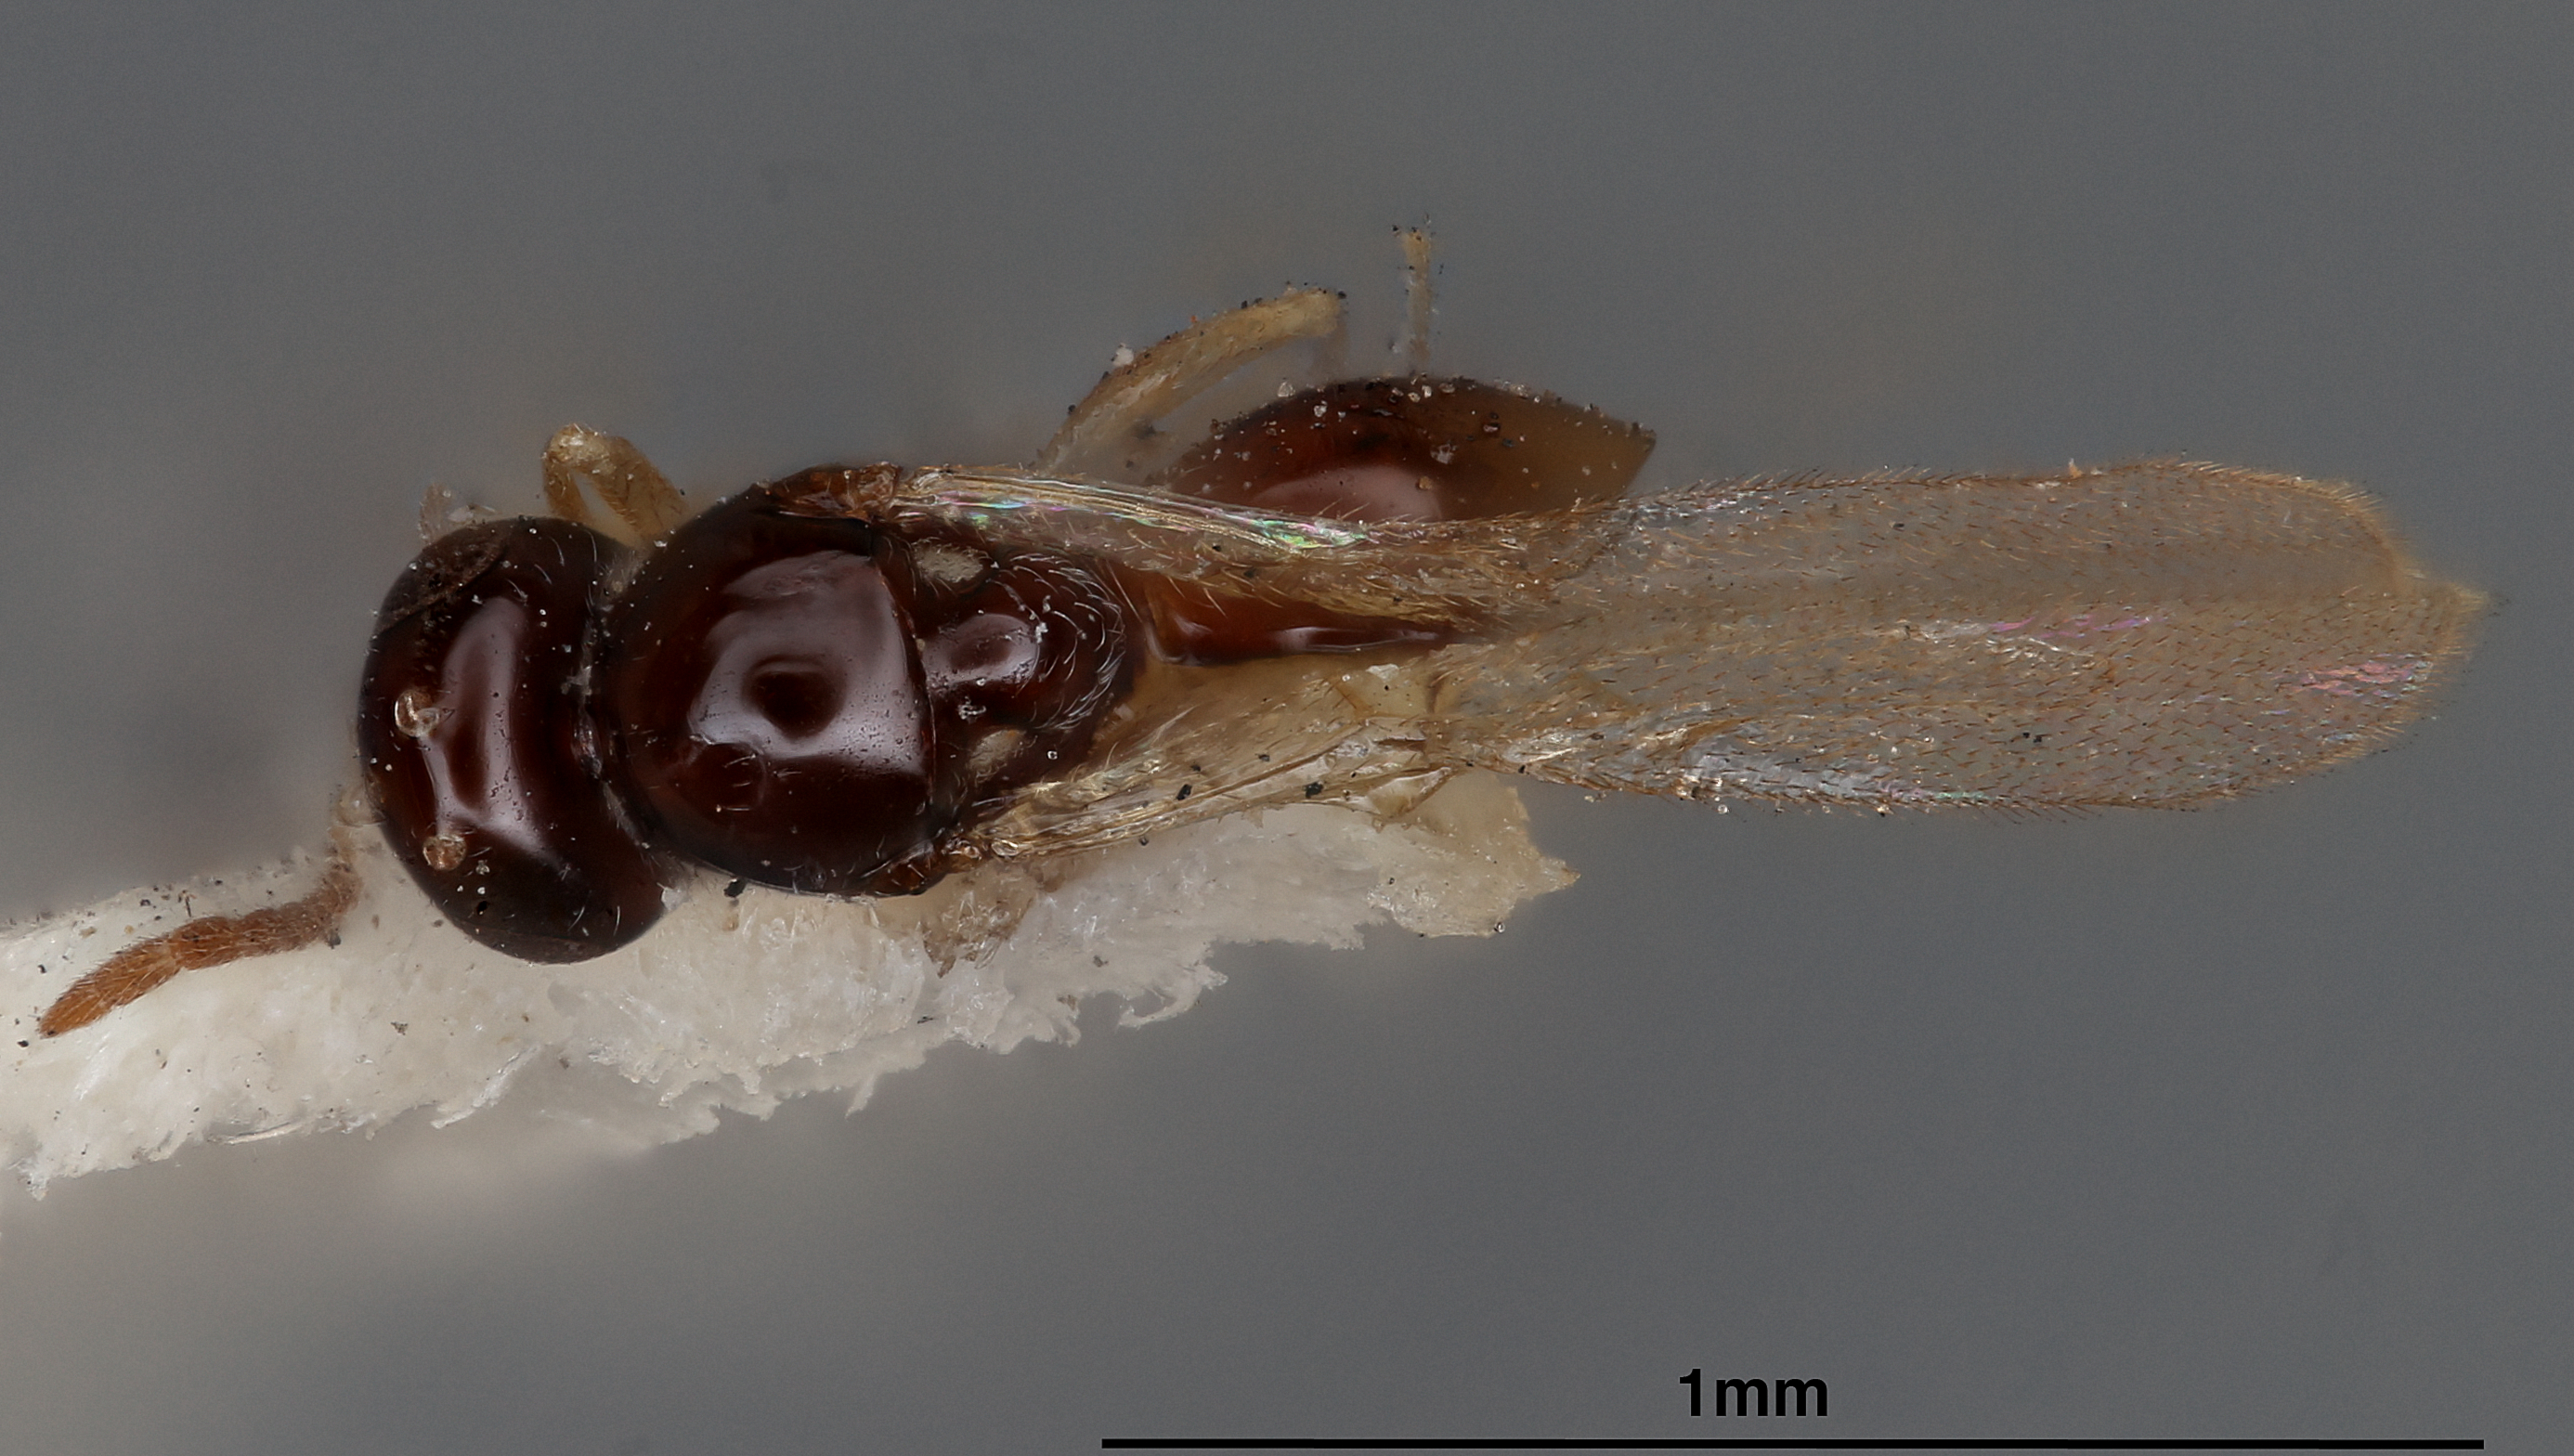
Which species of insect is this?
Dilyta kenyana
